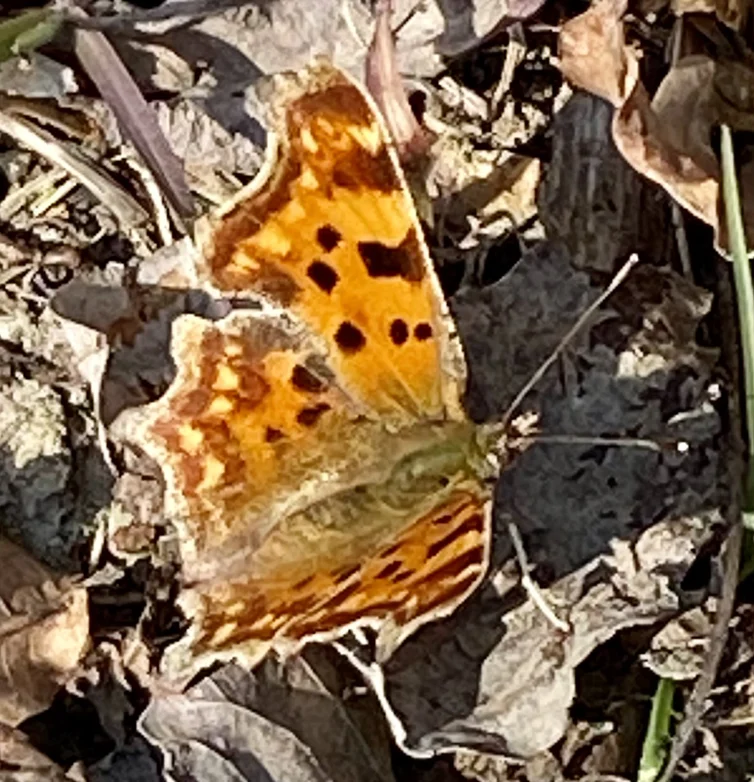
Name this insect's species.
Polygonia c-album
